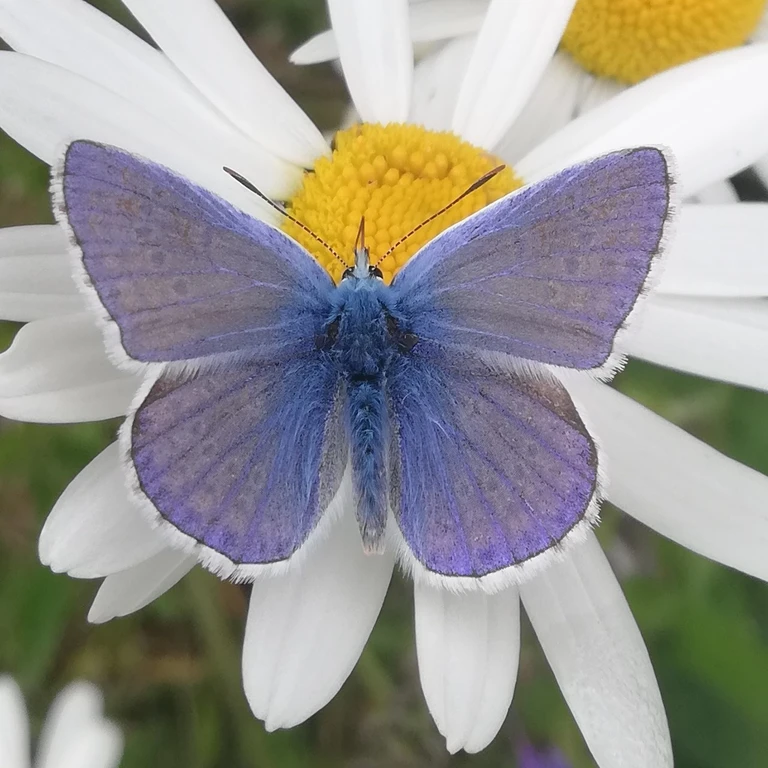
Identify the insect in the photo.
Polyommatus icarus
